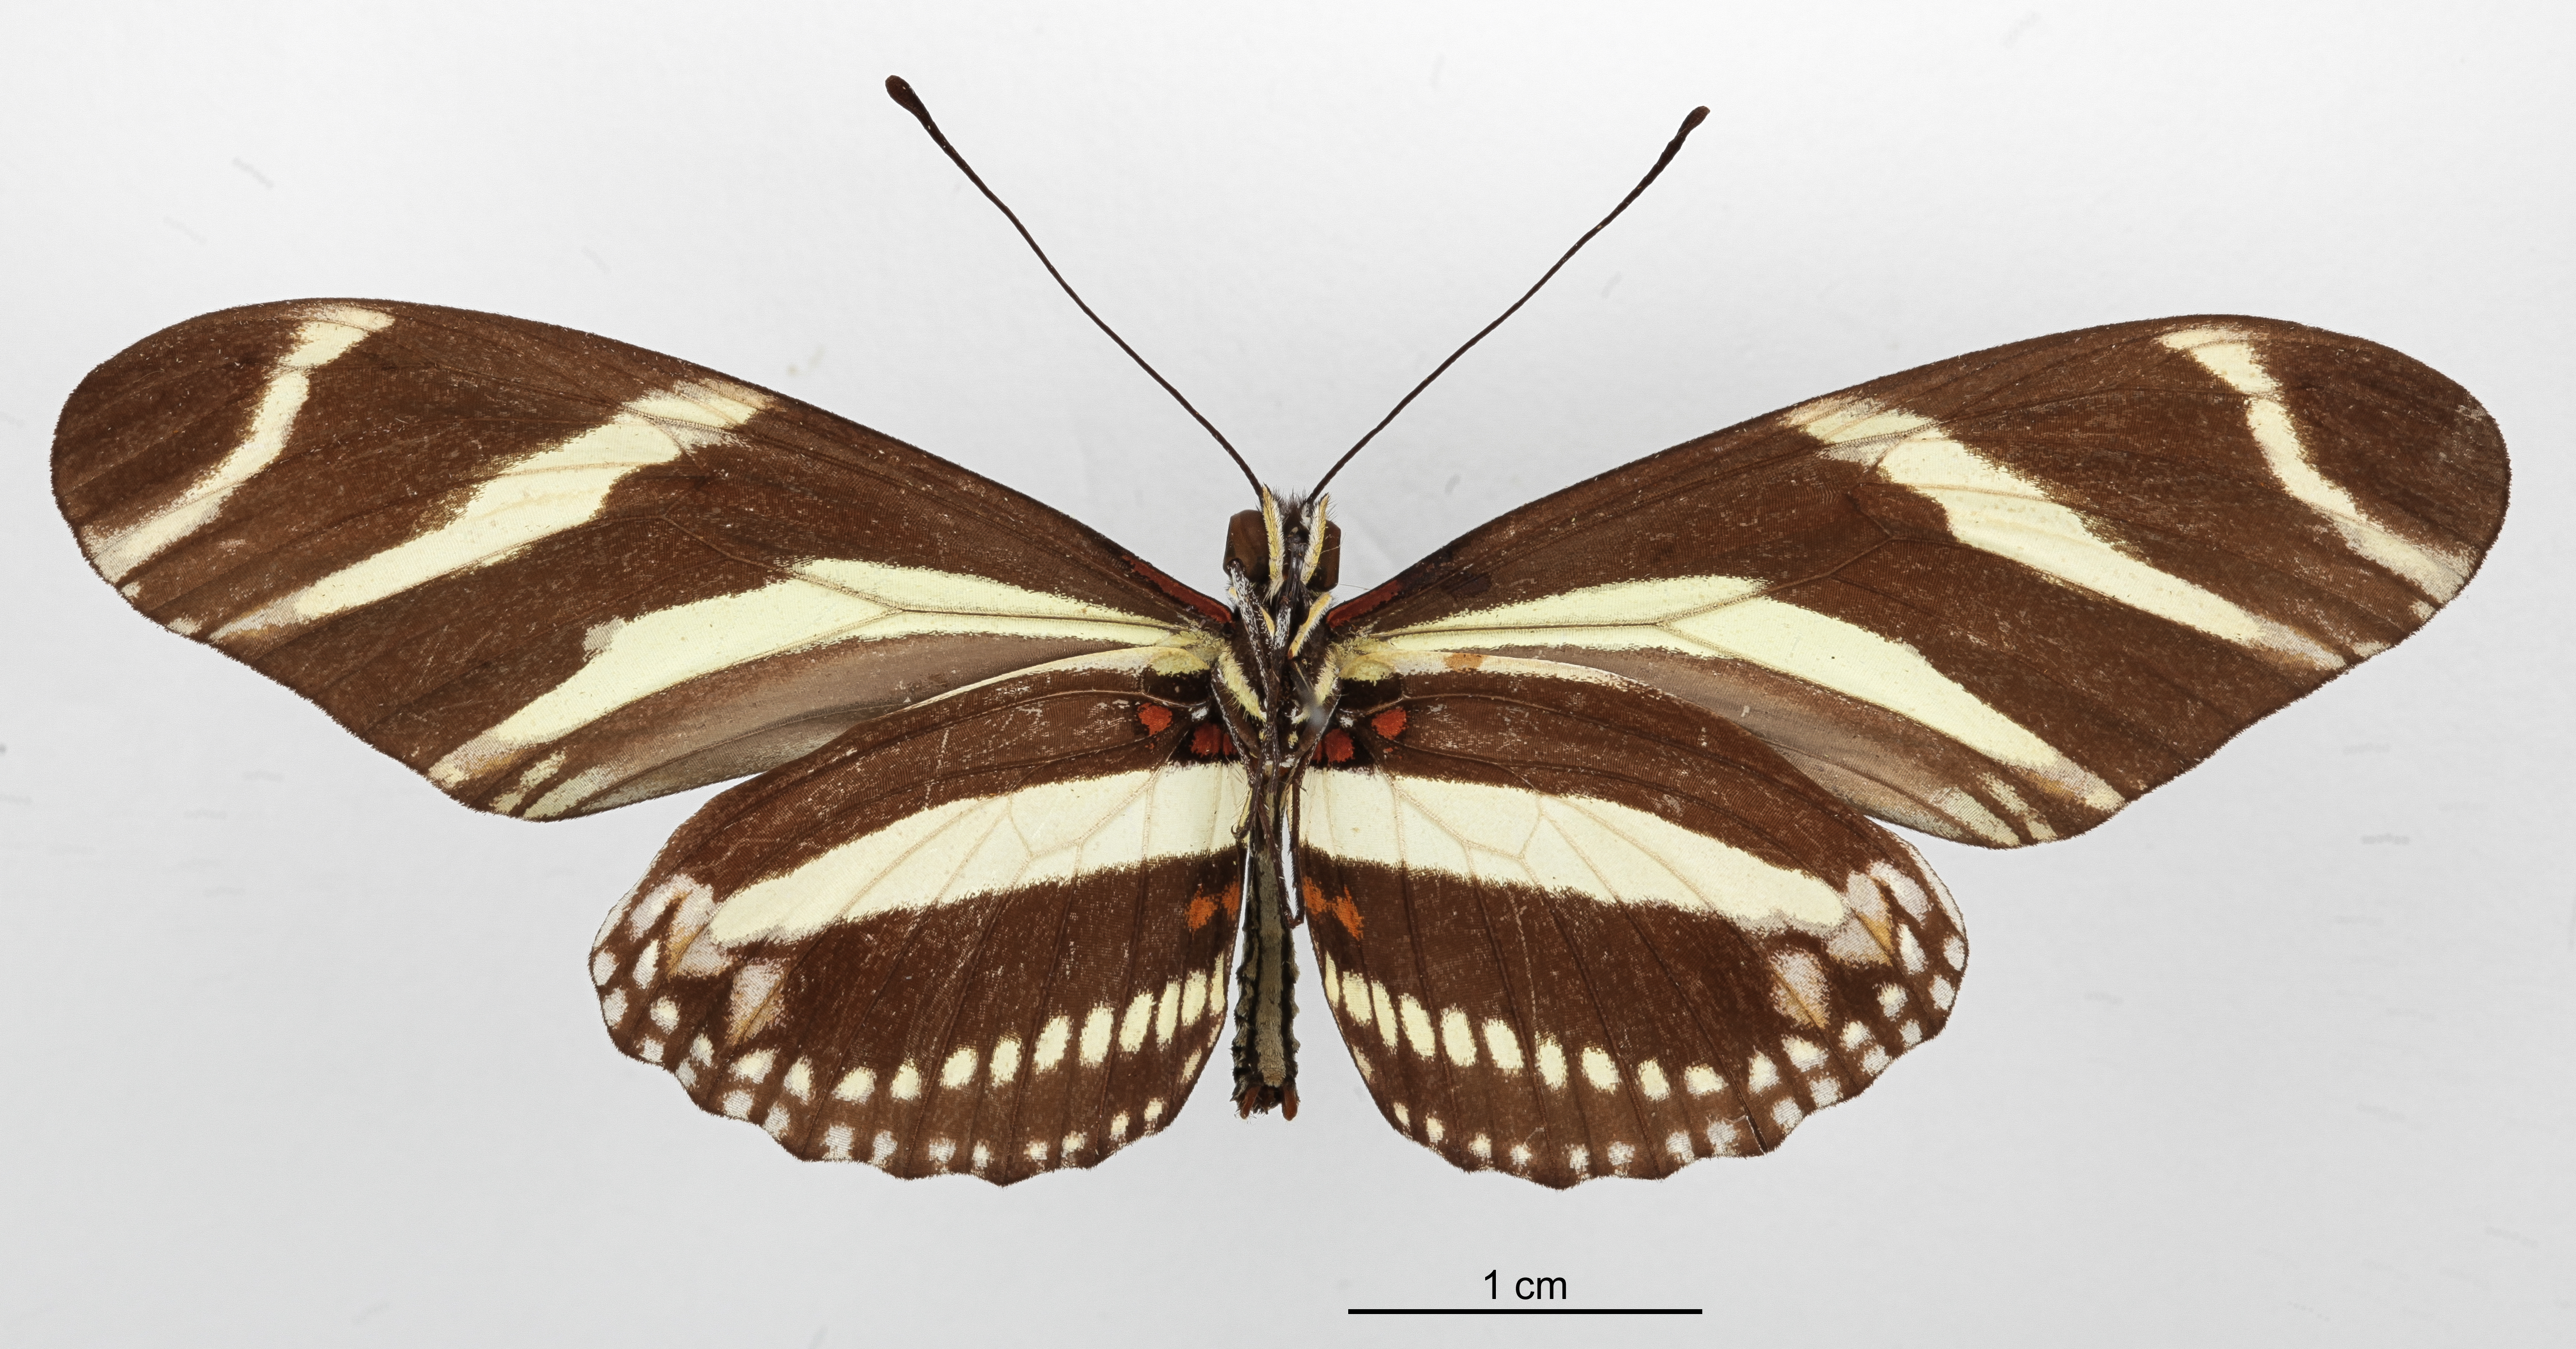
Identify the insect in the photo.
Heliconius charithonia
